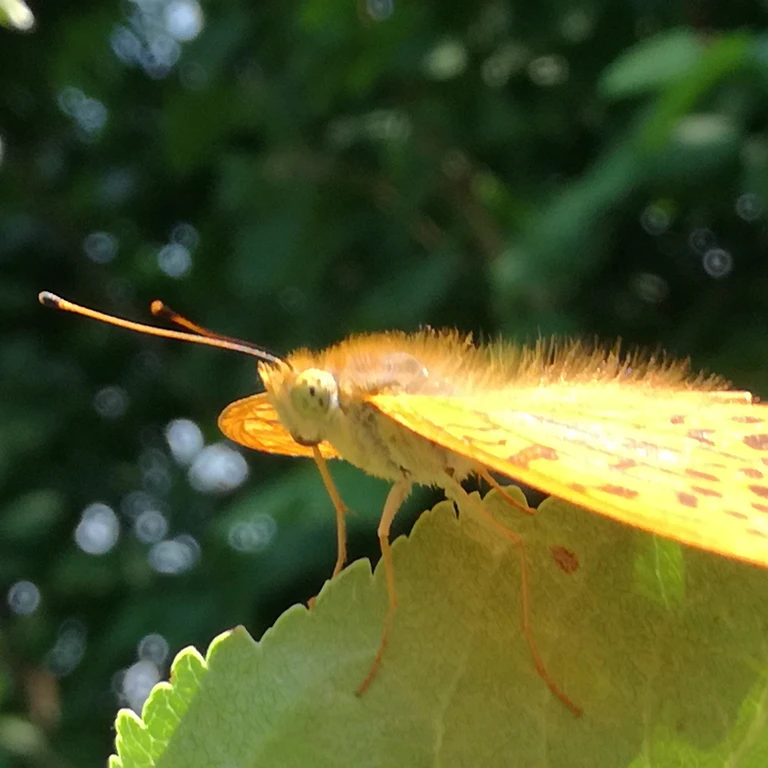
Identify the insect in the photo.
Argynnis paphia
